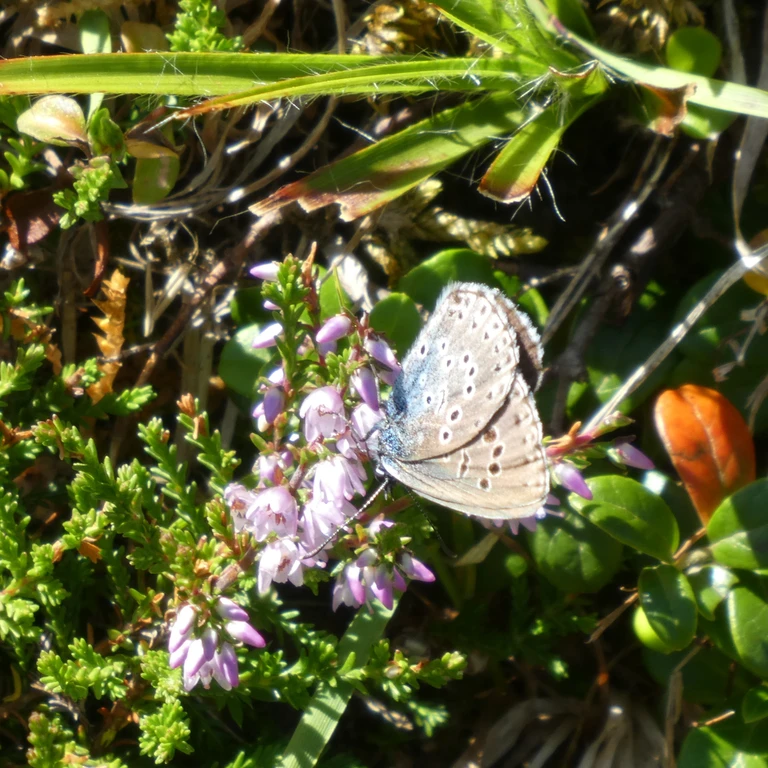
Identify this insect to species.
Phengaris arion (also Maculinea arion)
